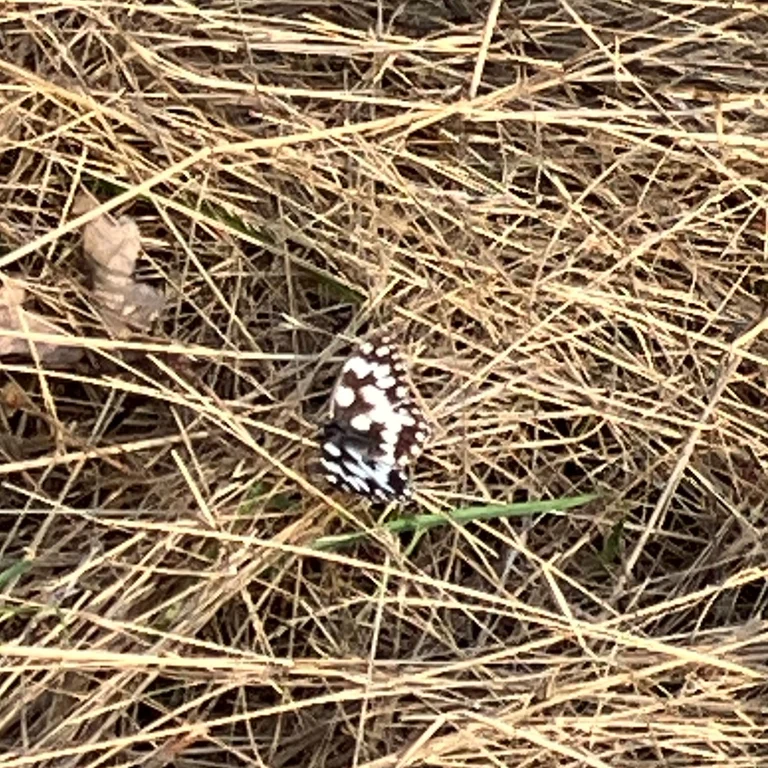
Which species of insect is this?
Melanargia galathea
